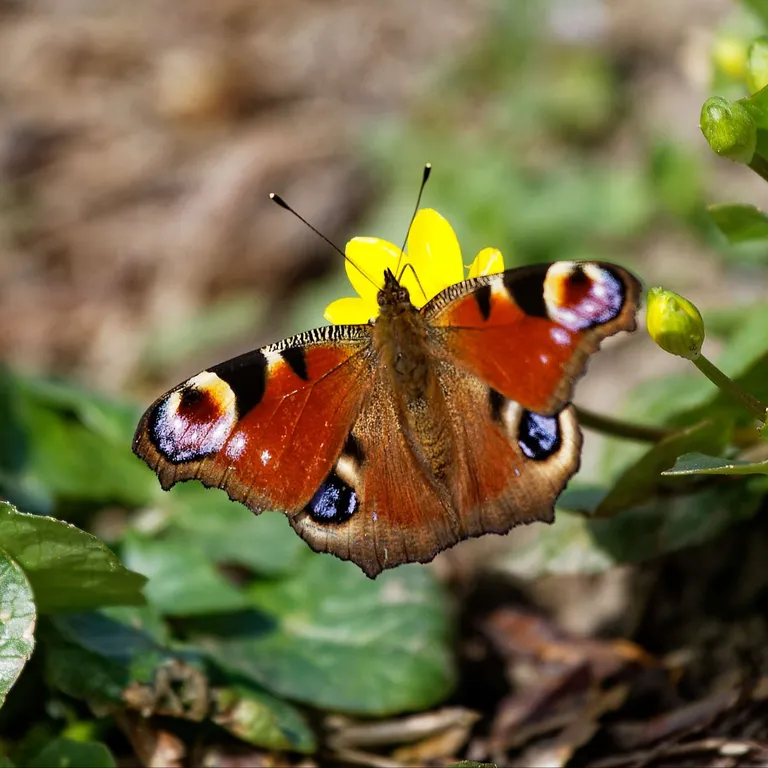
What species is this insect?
Aglais io
